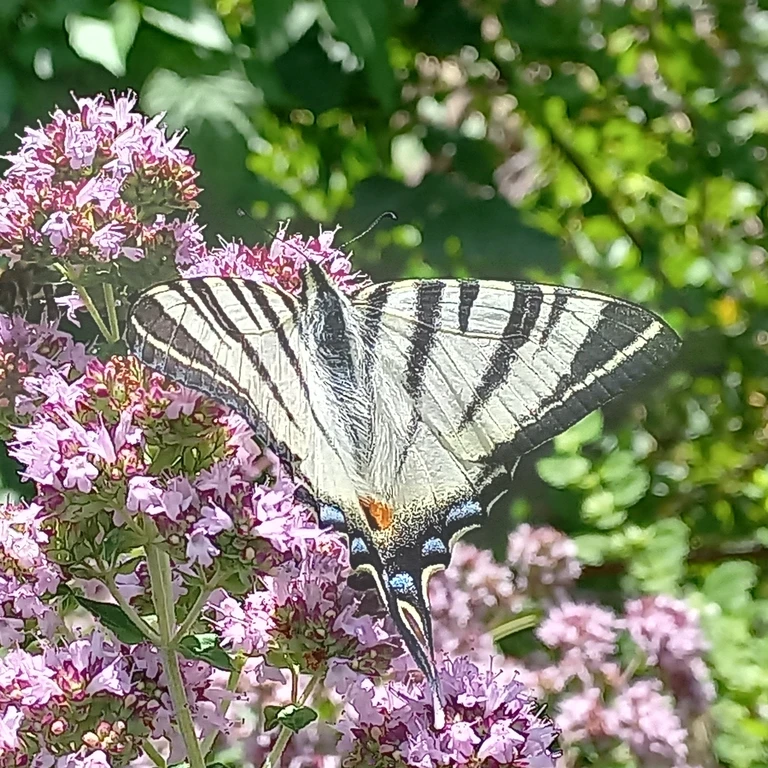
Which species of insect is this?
Iphiclides podalirius
